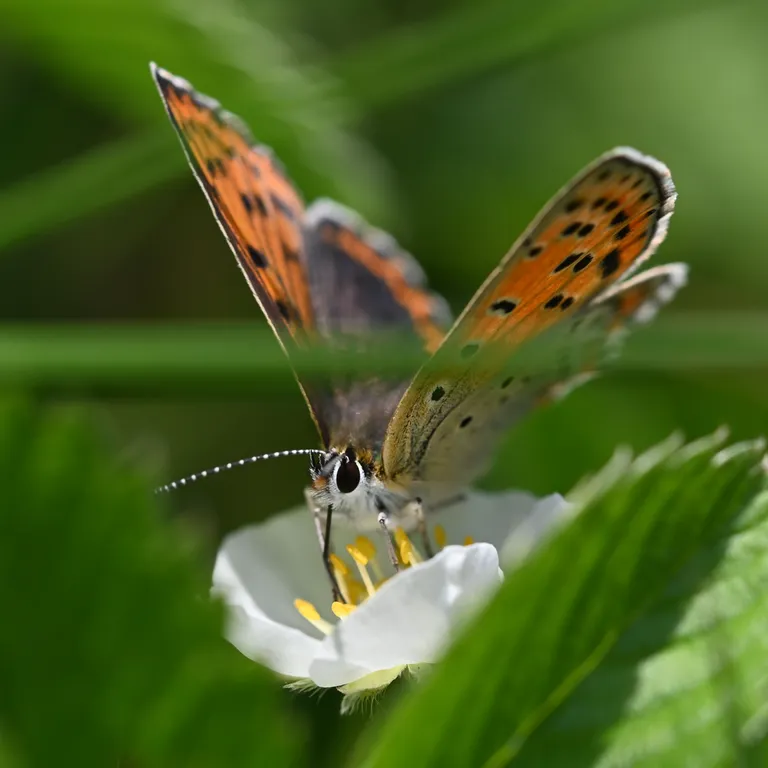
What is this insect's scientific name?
Lycaena tityrus (also Loweia tityrus)
